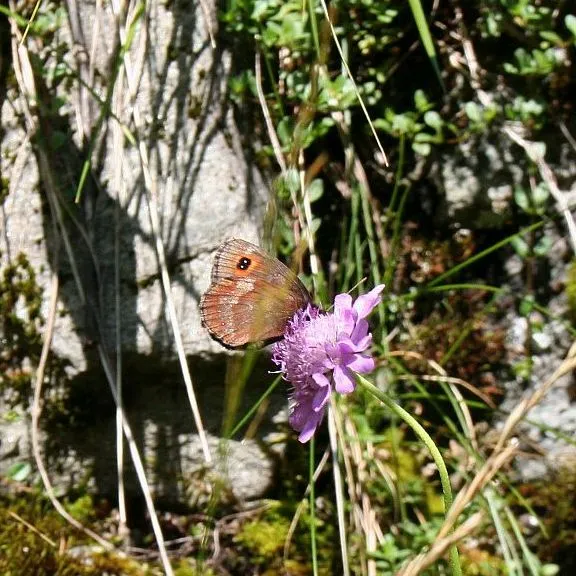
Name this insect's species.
Erebia aethiops
